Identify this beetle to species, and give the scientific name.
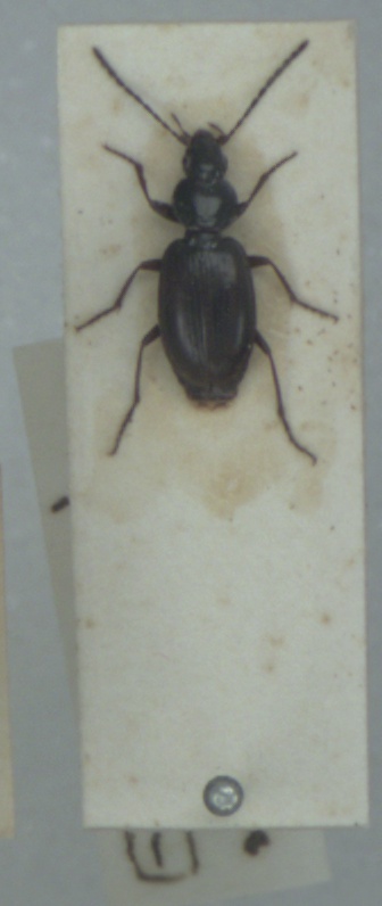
Agonum fuliginosum
